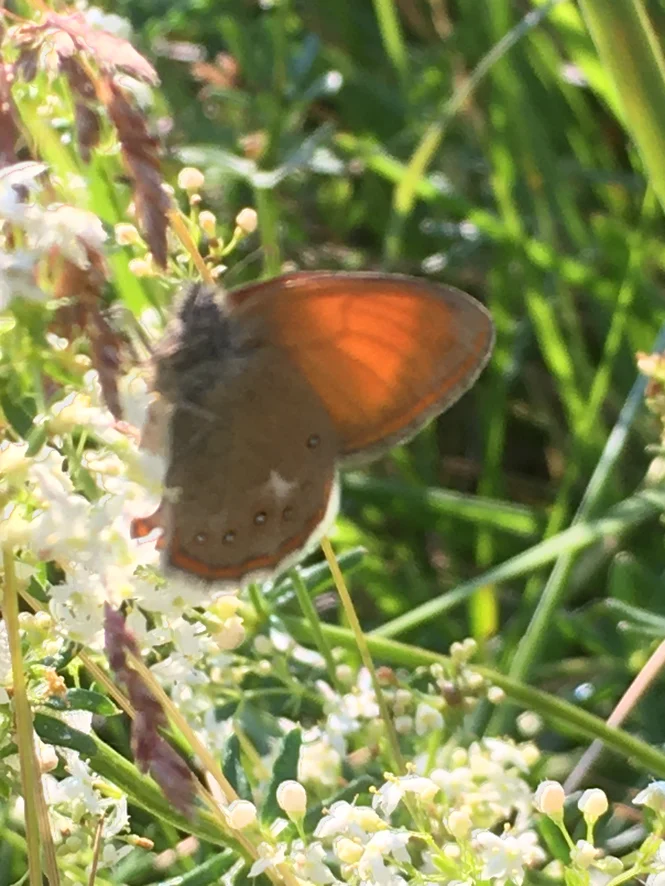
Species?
Coenonympha glycerion (also Coenonympha iphis)
